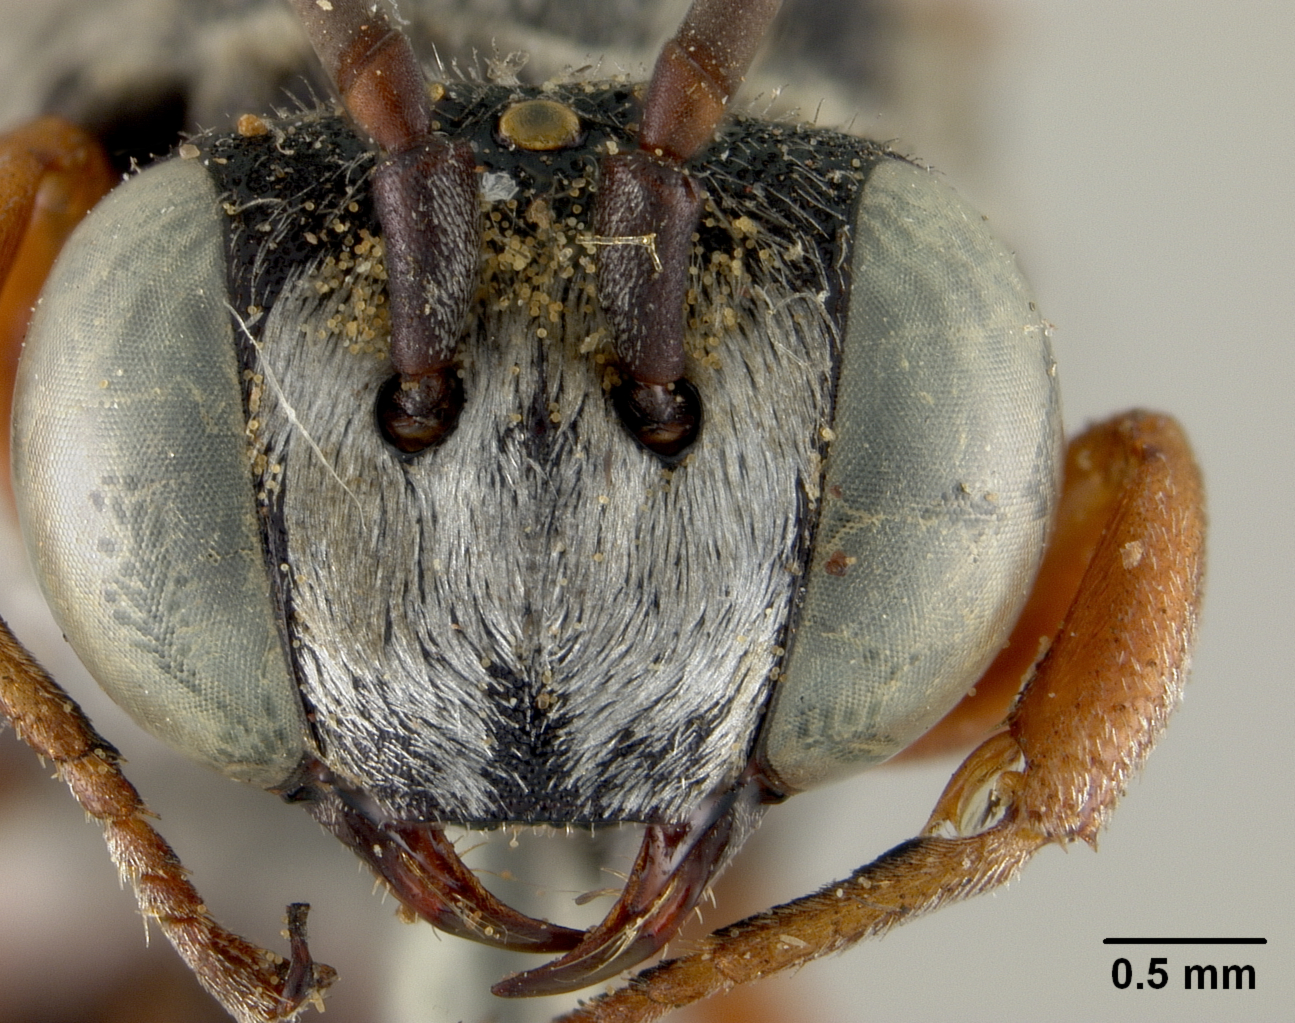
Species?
Triepeolus isocomae
